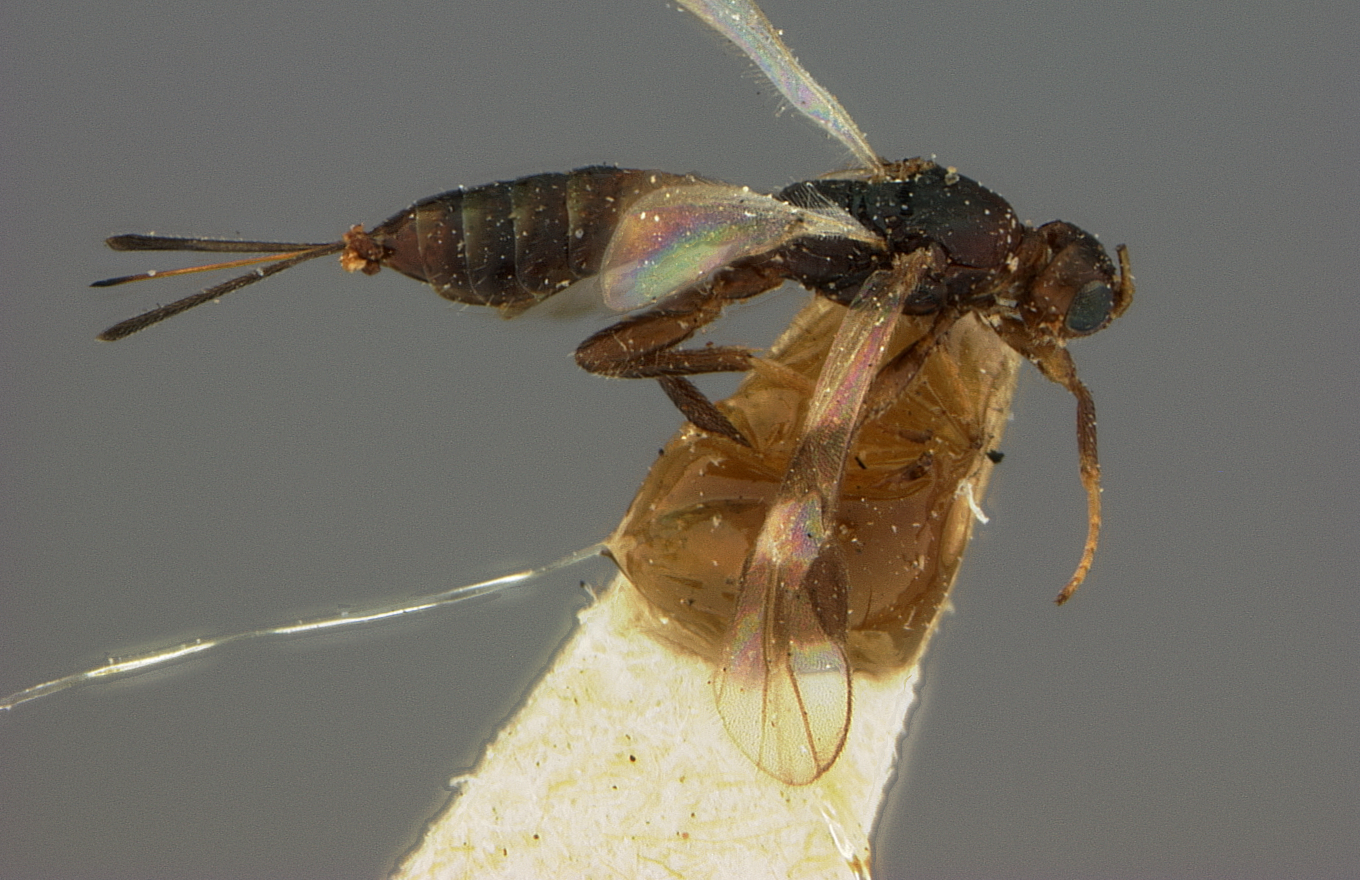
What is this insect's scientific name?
Pambolus bifasciatus
